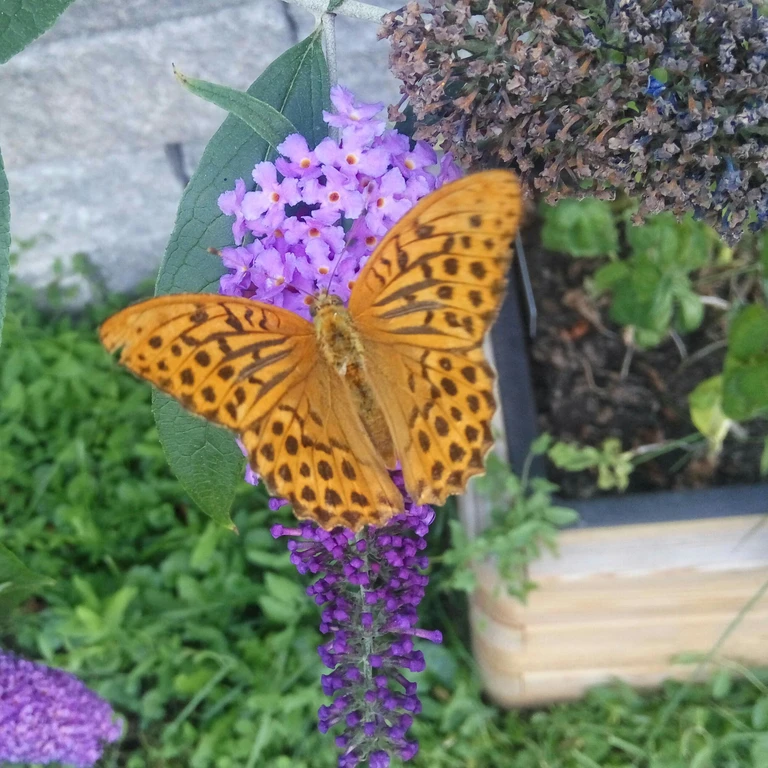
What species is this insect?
Argynnis paphia
